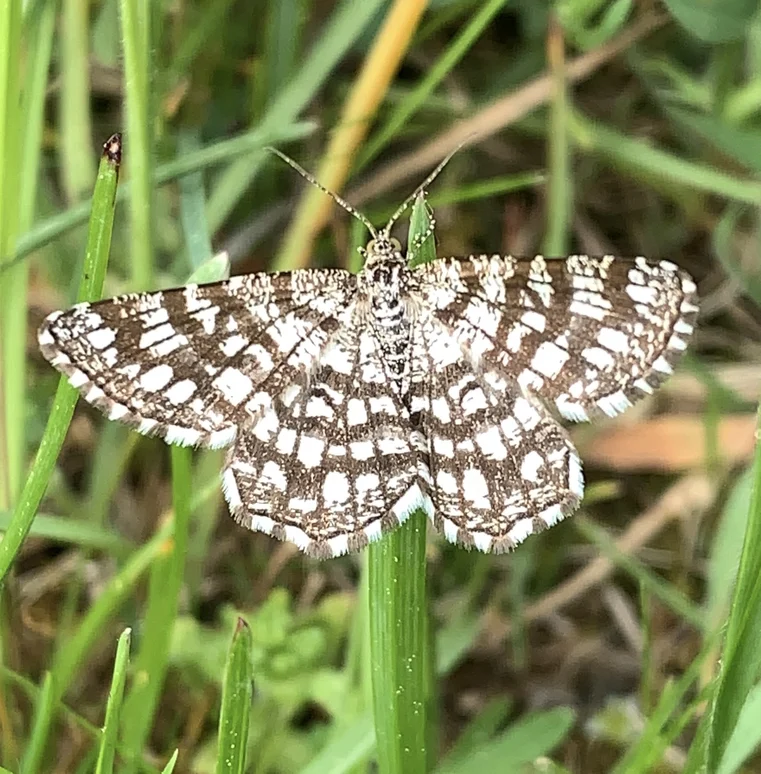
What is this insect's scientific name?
Chiasmia clathrata
